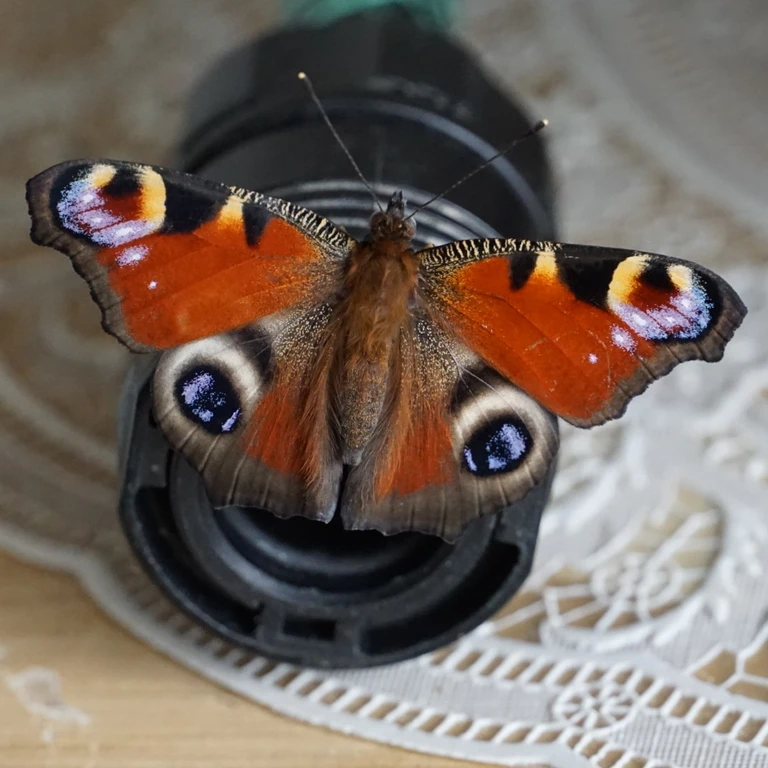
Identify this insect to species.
Aglais io
